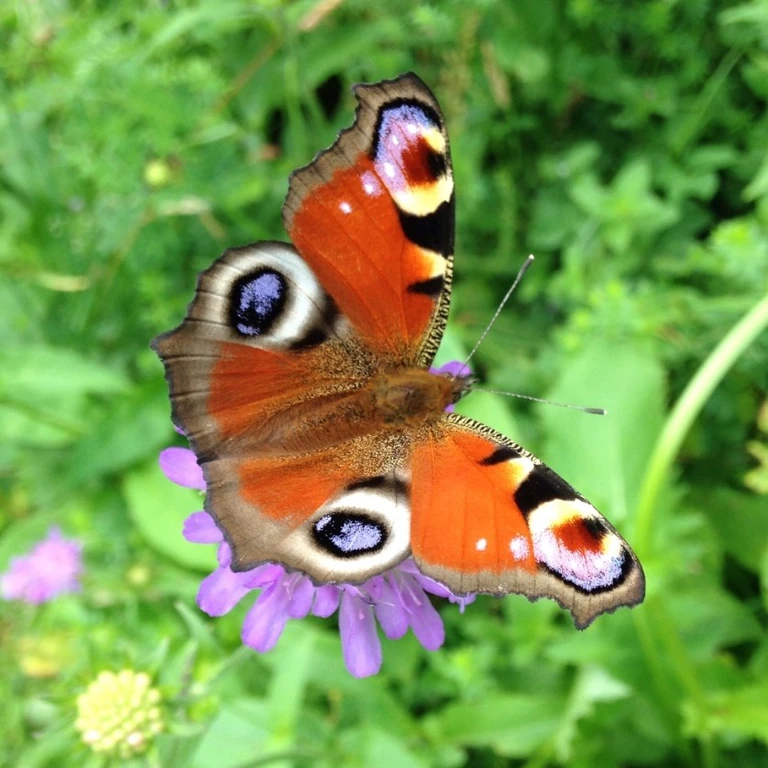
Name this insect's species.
Aglais io
